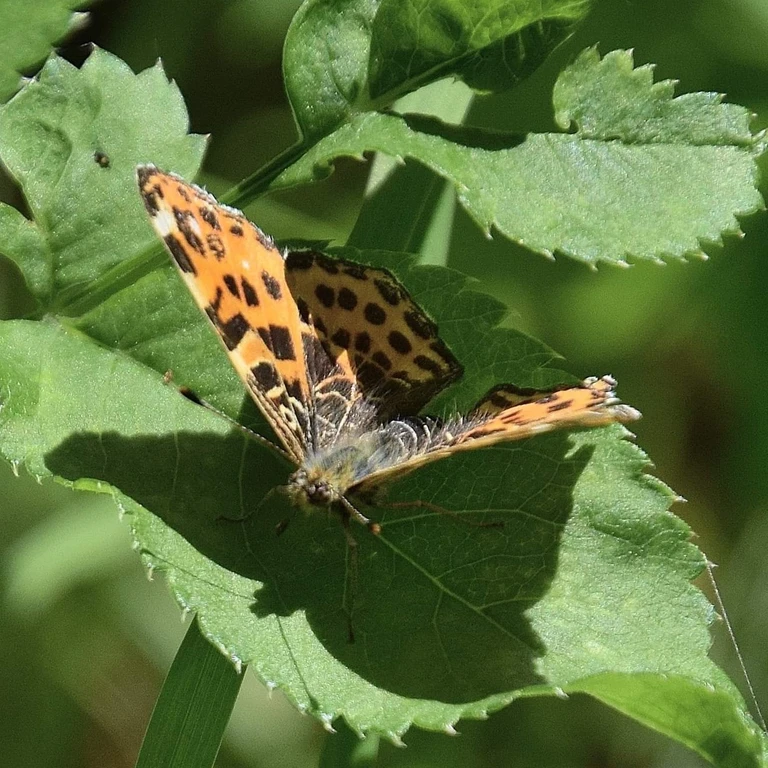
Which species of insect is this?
Araschnia levana
